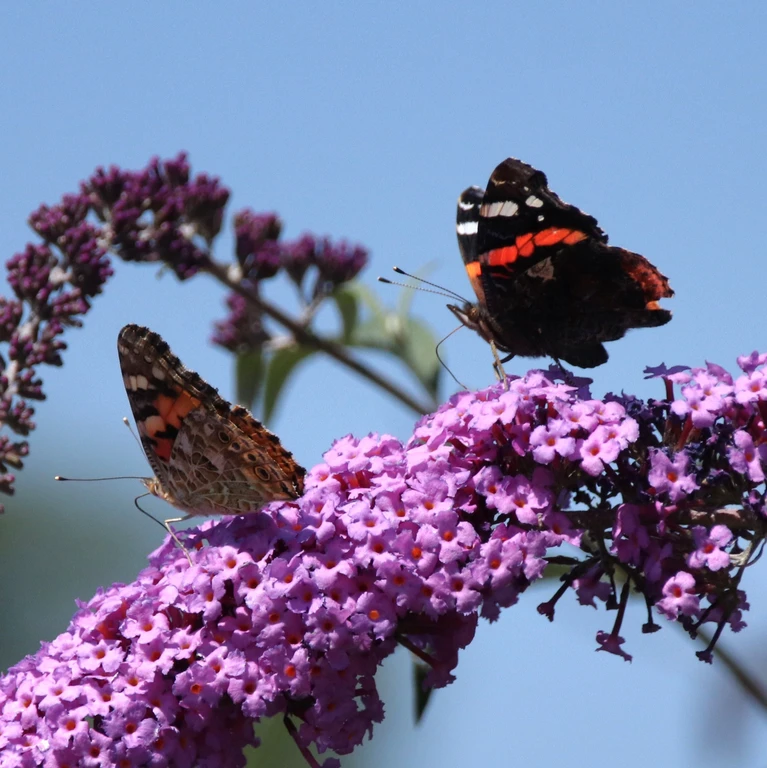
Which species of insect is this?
Vanessa atalanta
